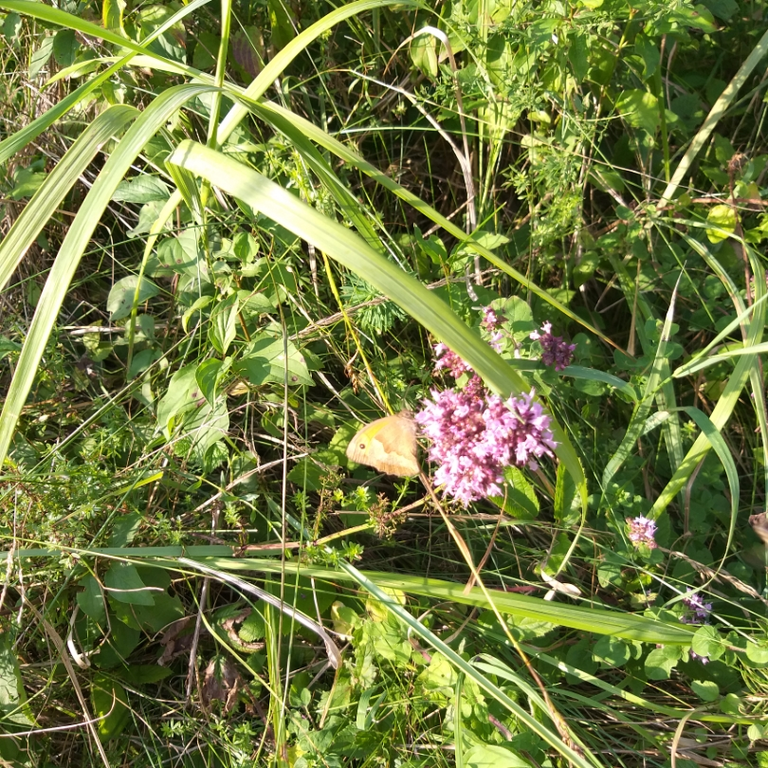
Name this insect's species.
Maniola jurtina
